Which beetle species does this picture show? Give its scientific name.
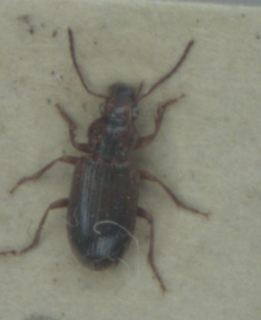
Dicheirotrichus gustavii
